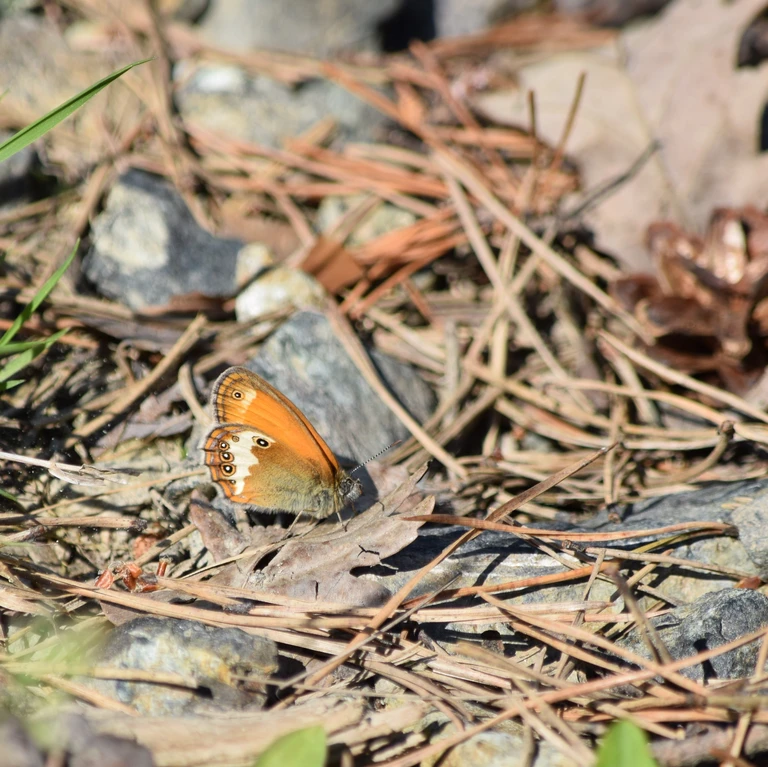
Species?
Coenonympha arcania
